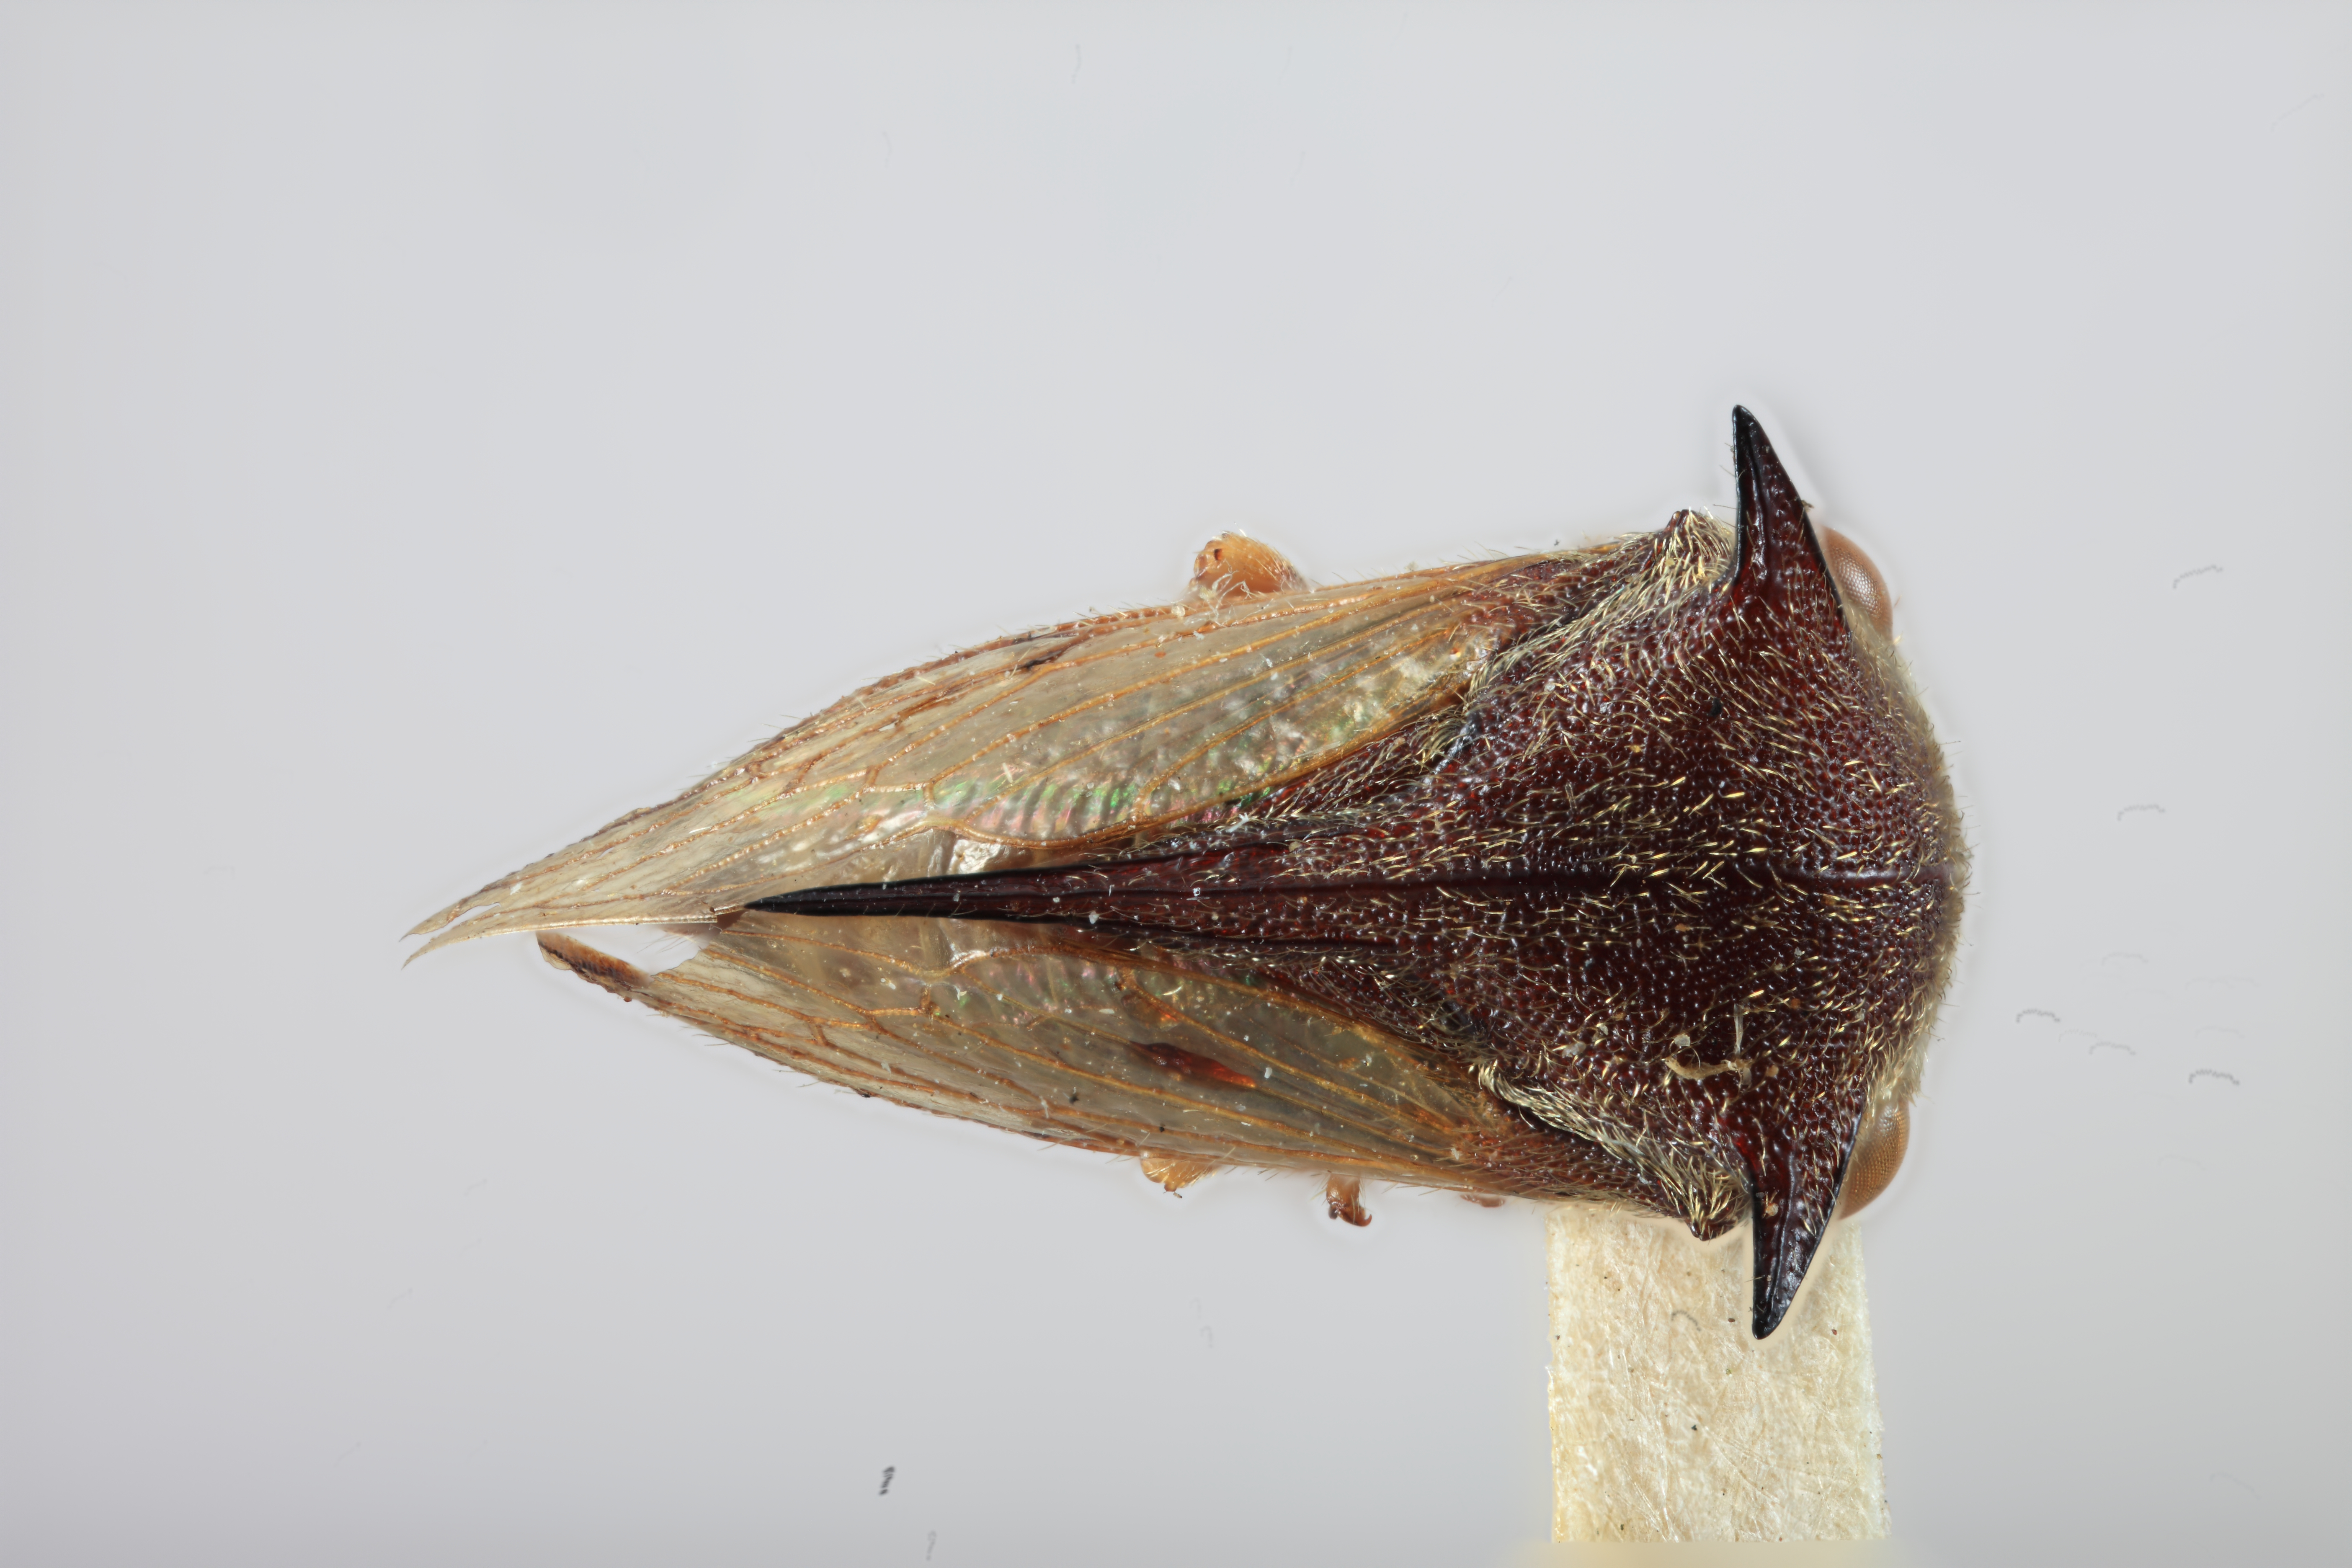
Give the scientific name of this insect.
Tricentrus attenuicornis
